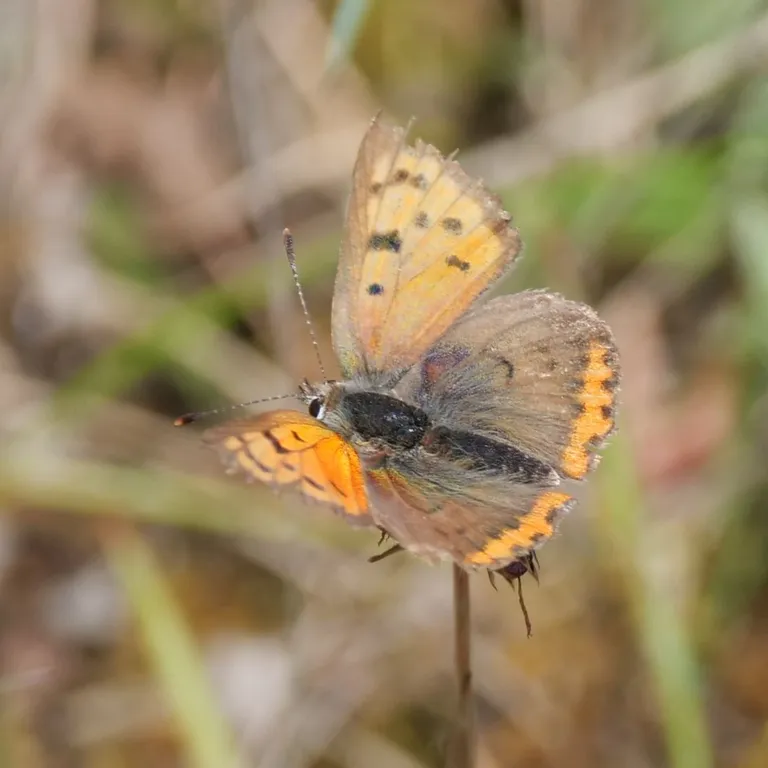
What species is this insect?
Lycaena phlaeas
